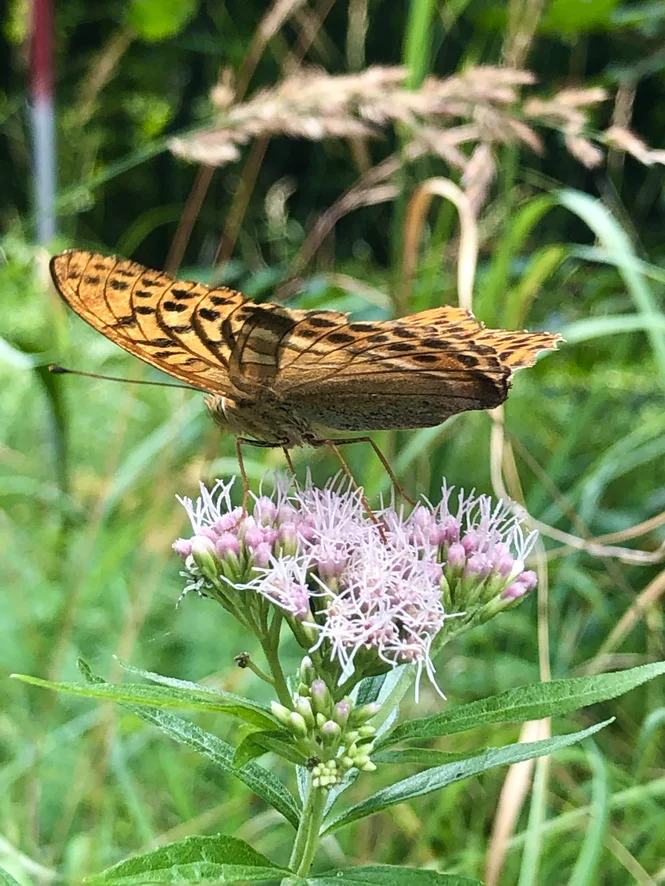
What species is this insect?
Argynnis paphia
